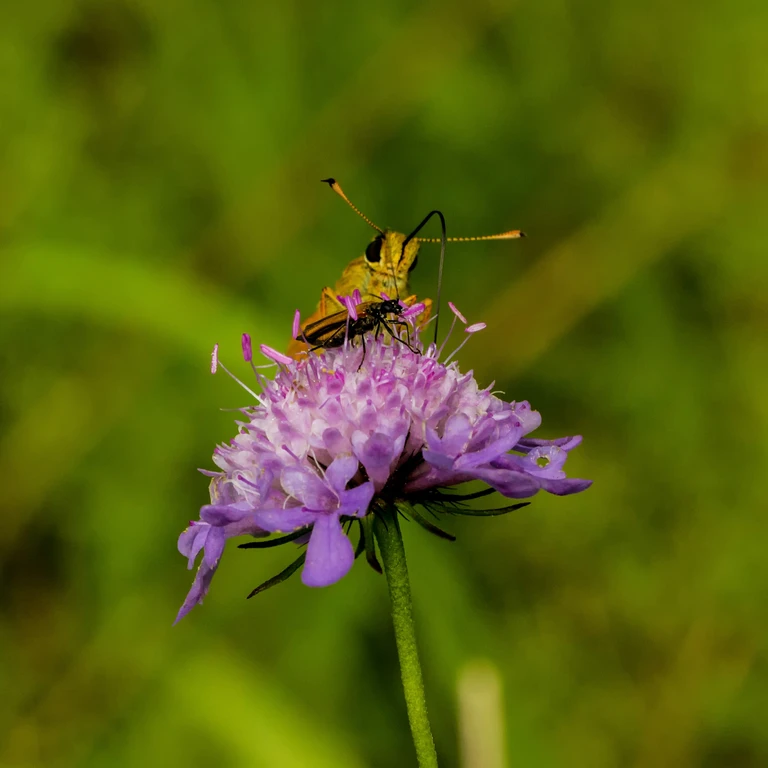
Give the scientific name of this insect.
Ochlodes sylvanus (also Ochlodes venata)
